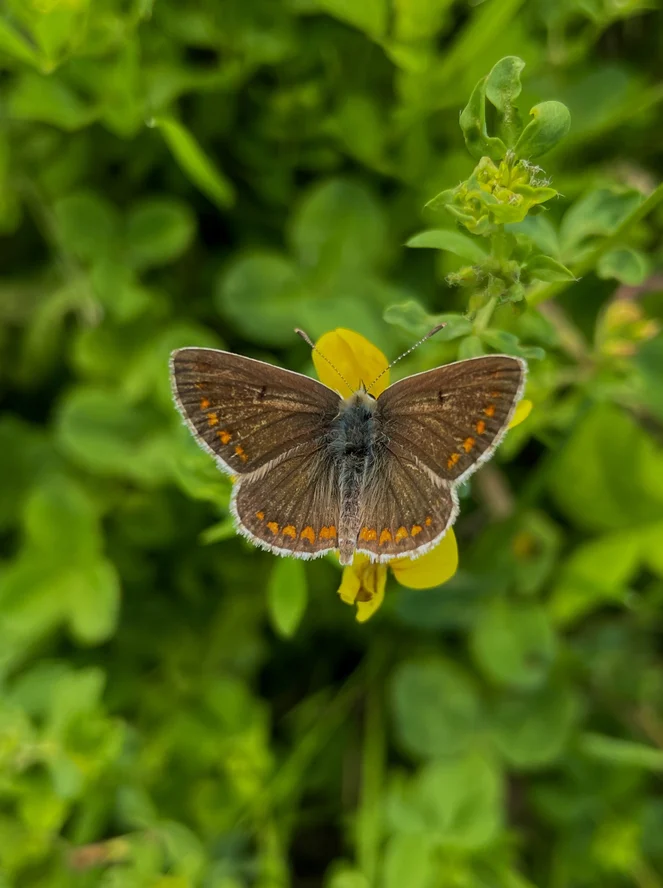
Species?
Aricia agestis/artaxerxes
